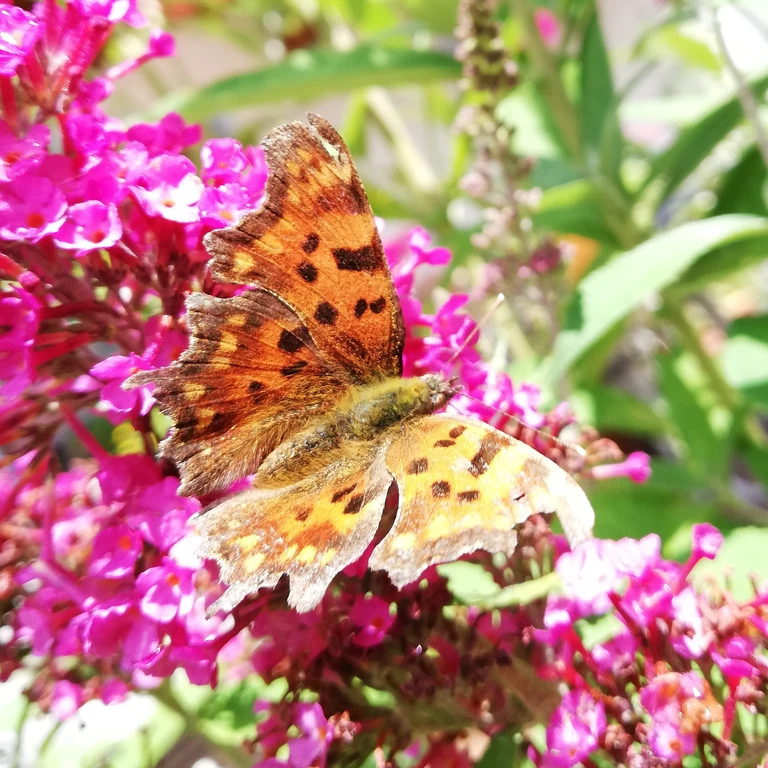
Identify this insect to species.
Polygonia c-album
